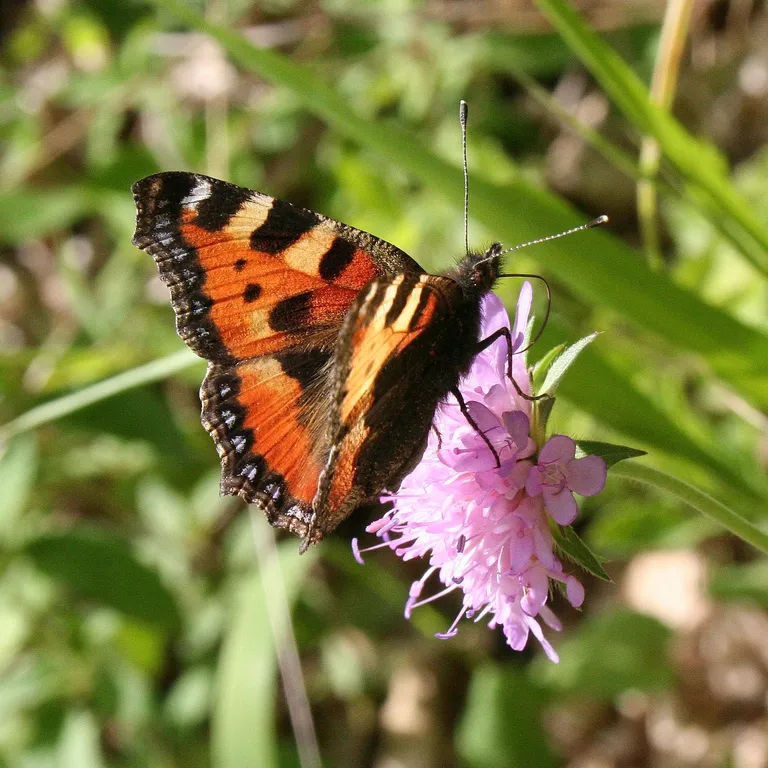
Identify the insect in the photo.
Aglais urticae
